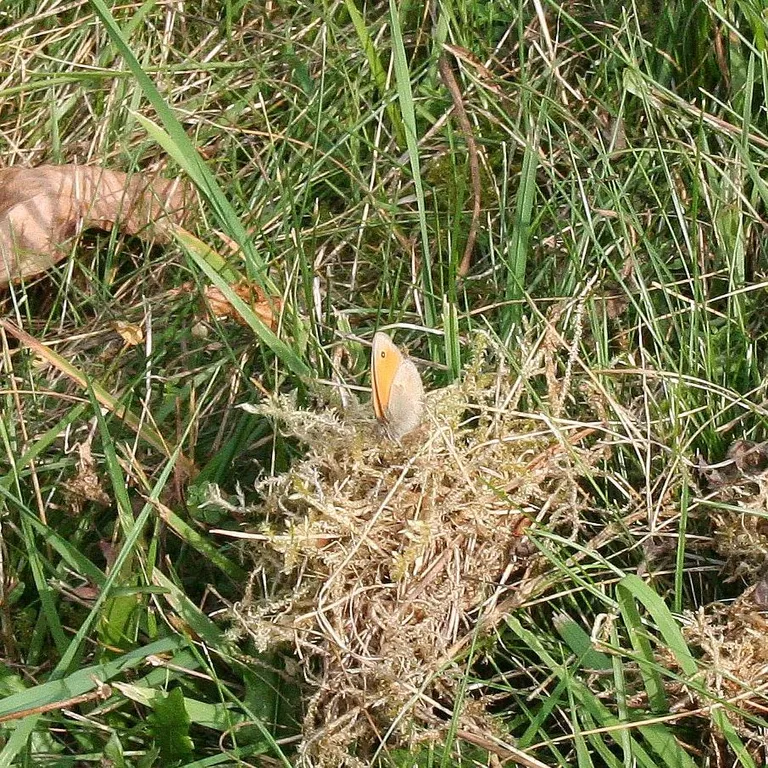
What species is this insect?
Coenonympha pamphilus
